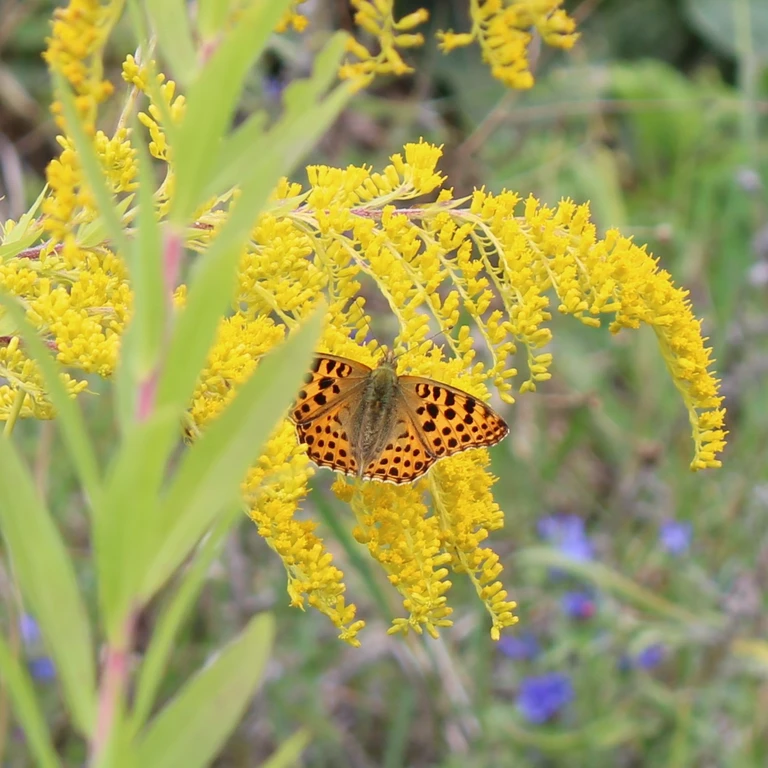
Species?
Issoria lathonia
